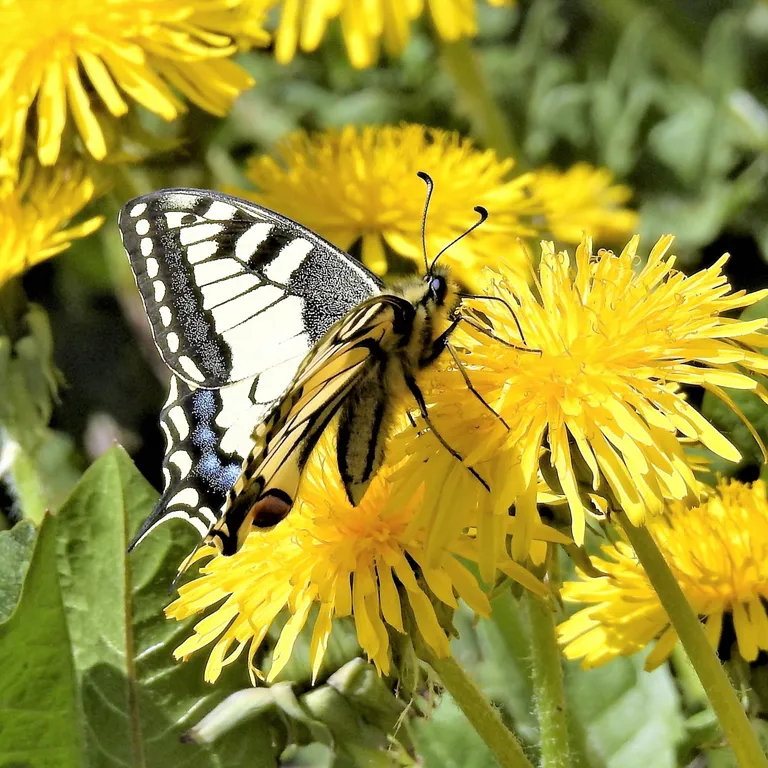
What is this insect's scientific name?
Papilio machaon
